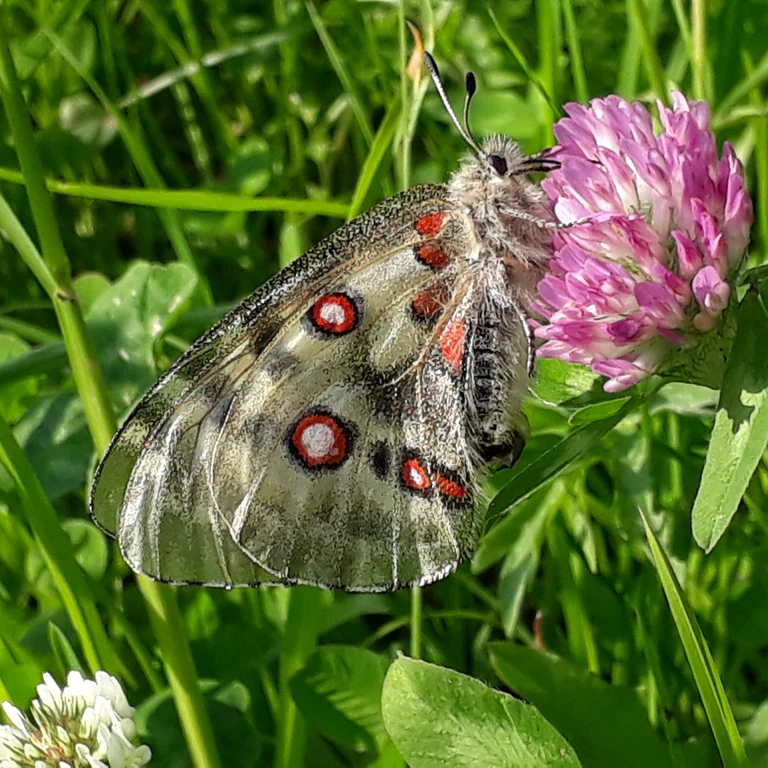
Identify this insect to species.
Parnassius apollo
